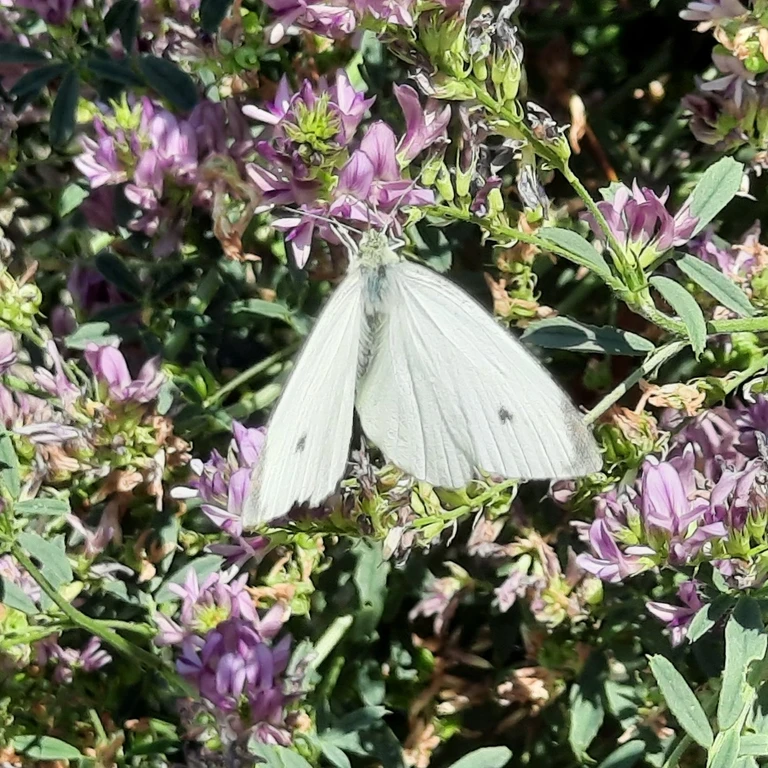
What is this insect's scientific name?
Pieris rapae
